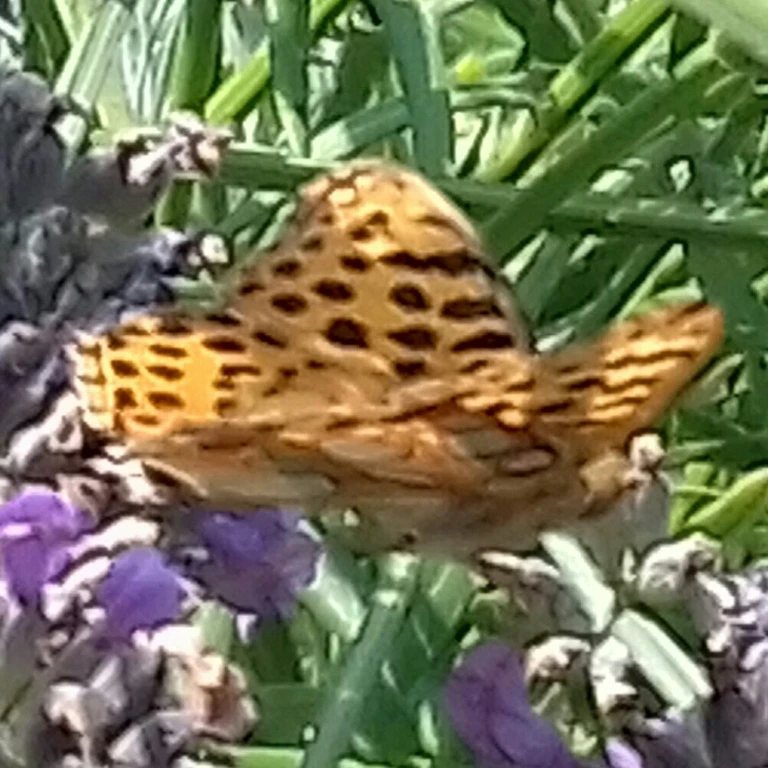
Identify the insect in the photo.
Issoria lathonia
